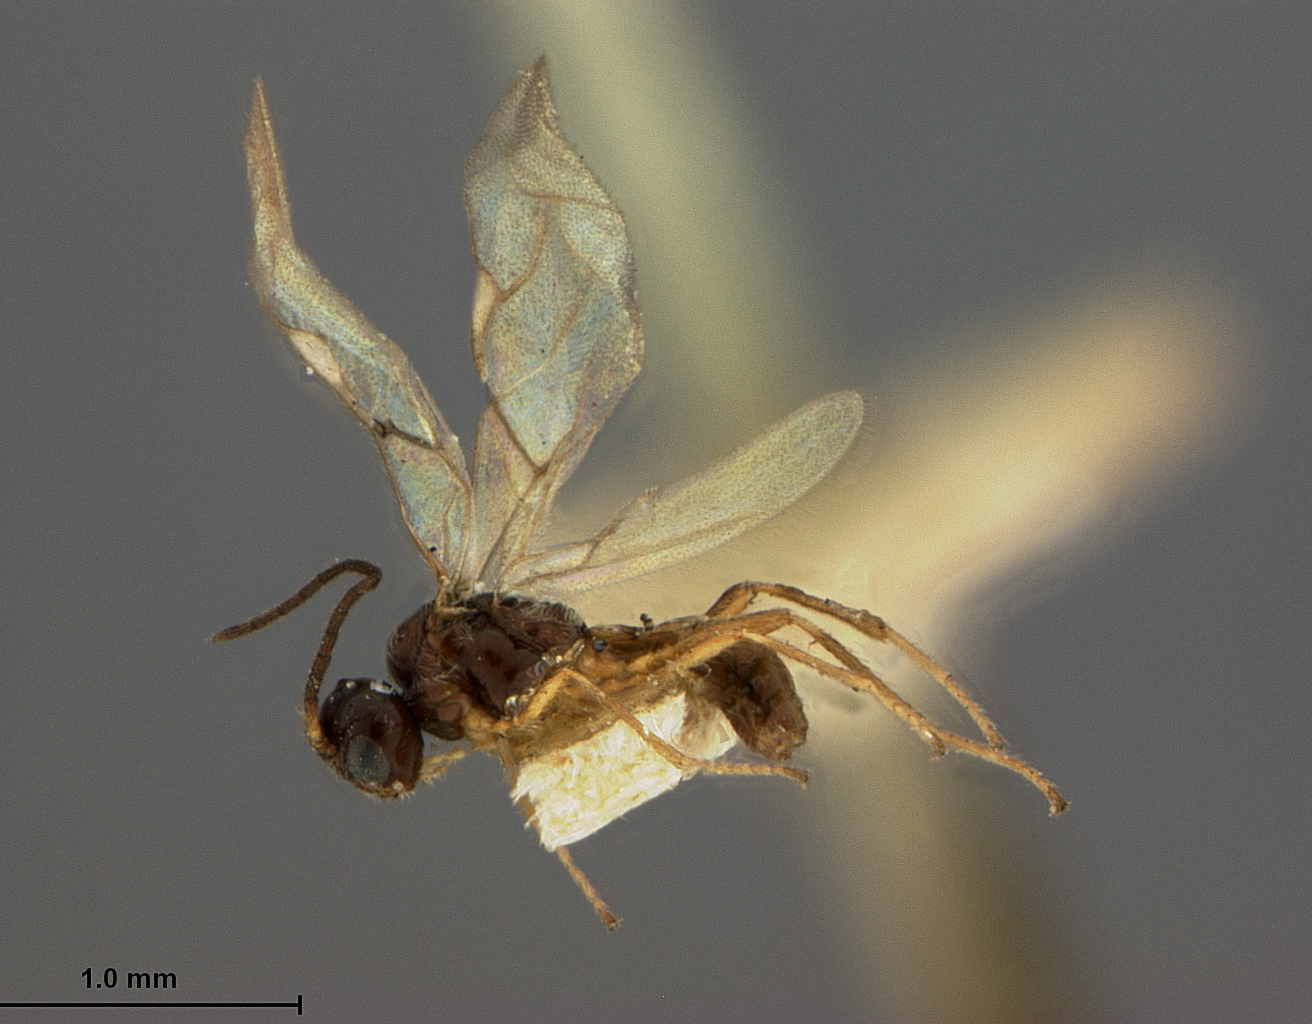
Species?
Diaeretus americanus
